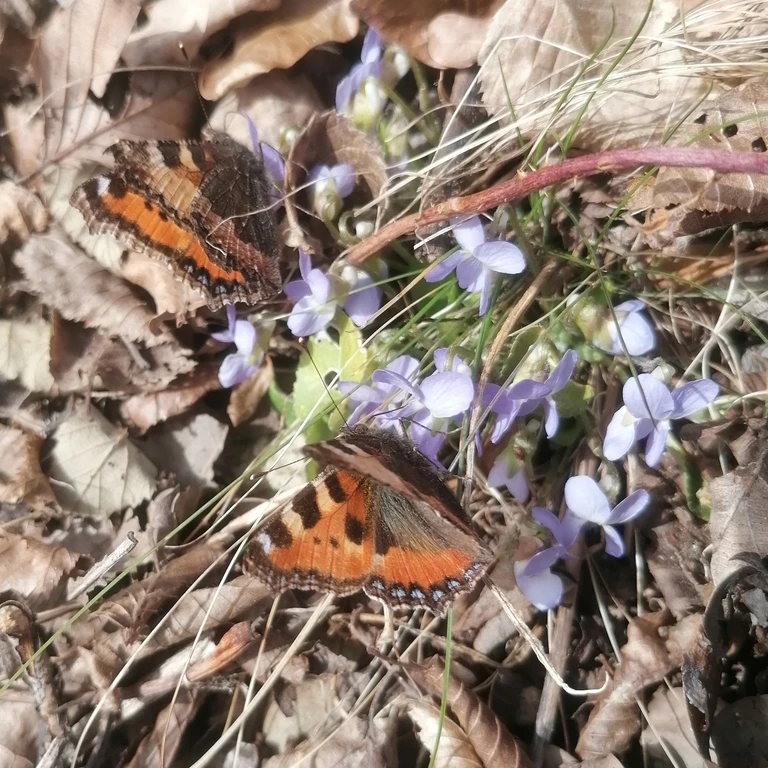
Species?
Aglais urticae
